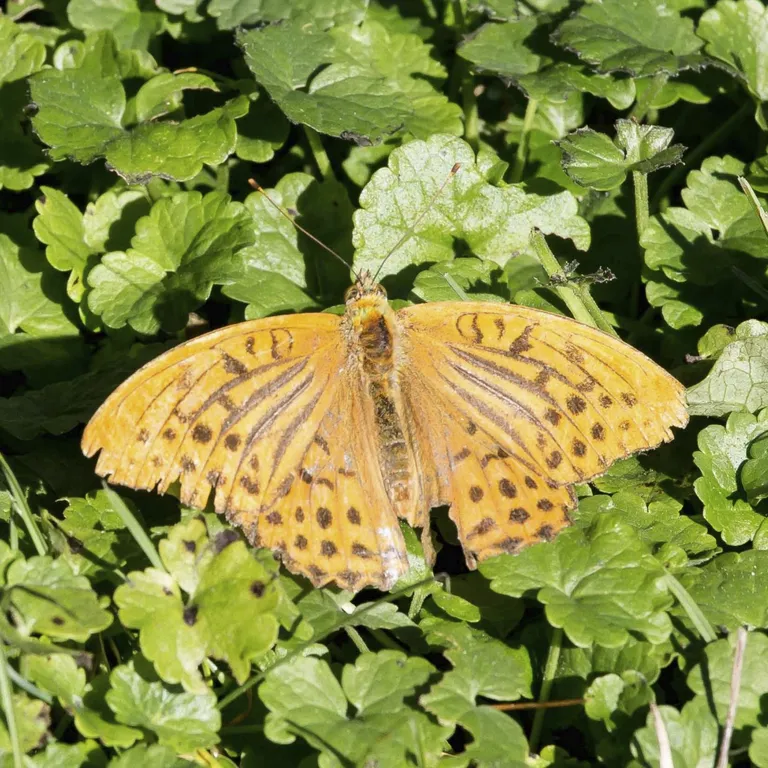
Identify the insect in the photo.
Argynnis paphia
